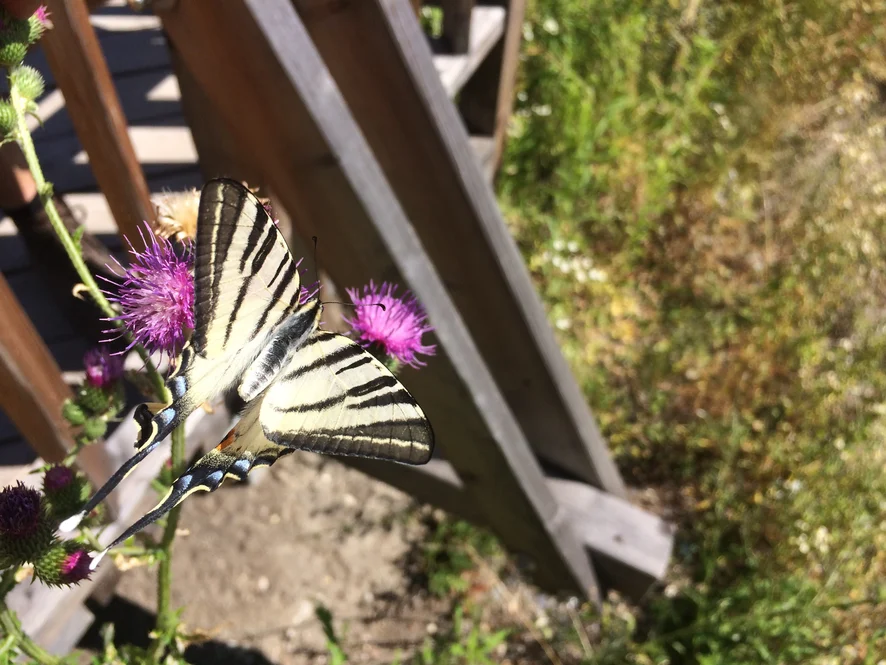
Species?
Iphiclides podalirius
